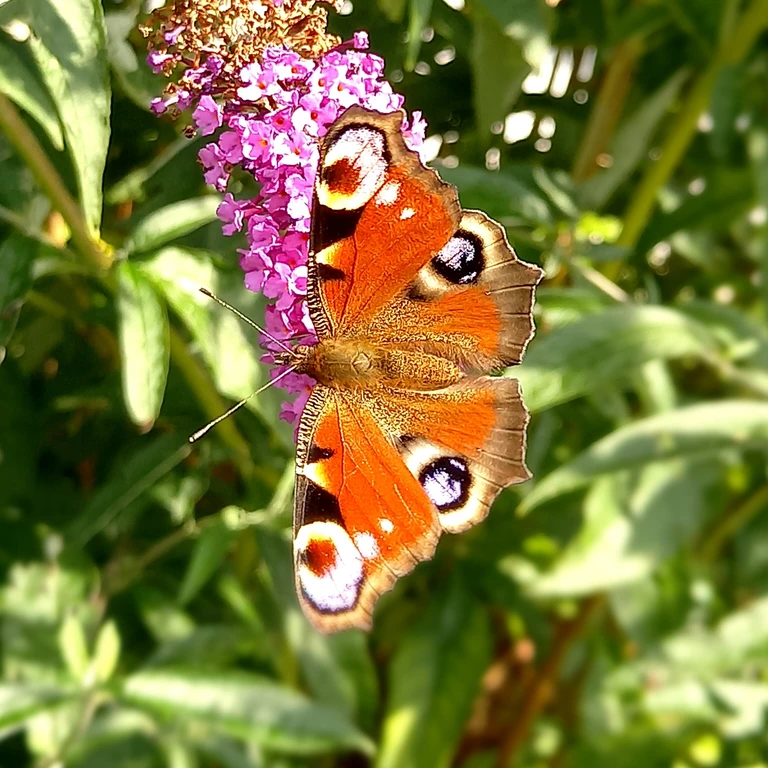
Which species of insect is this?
Aglais io
